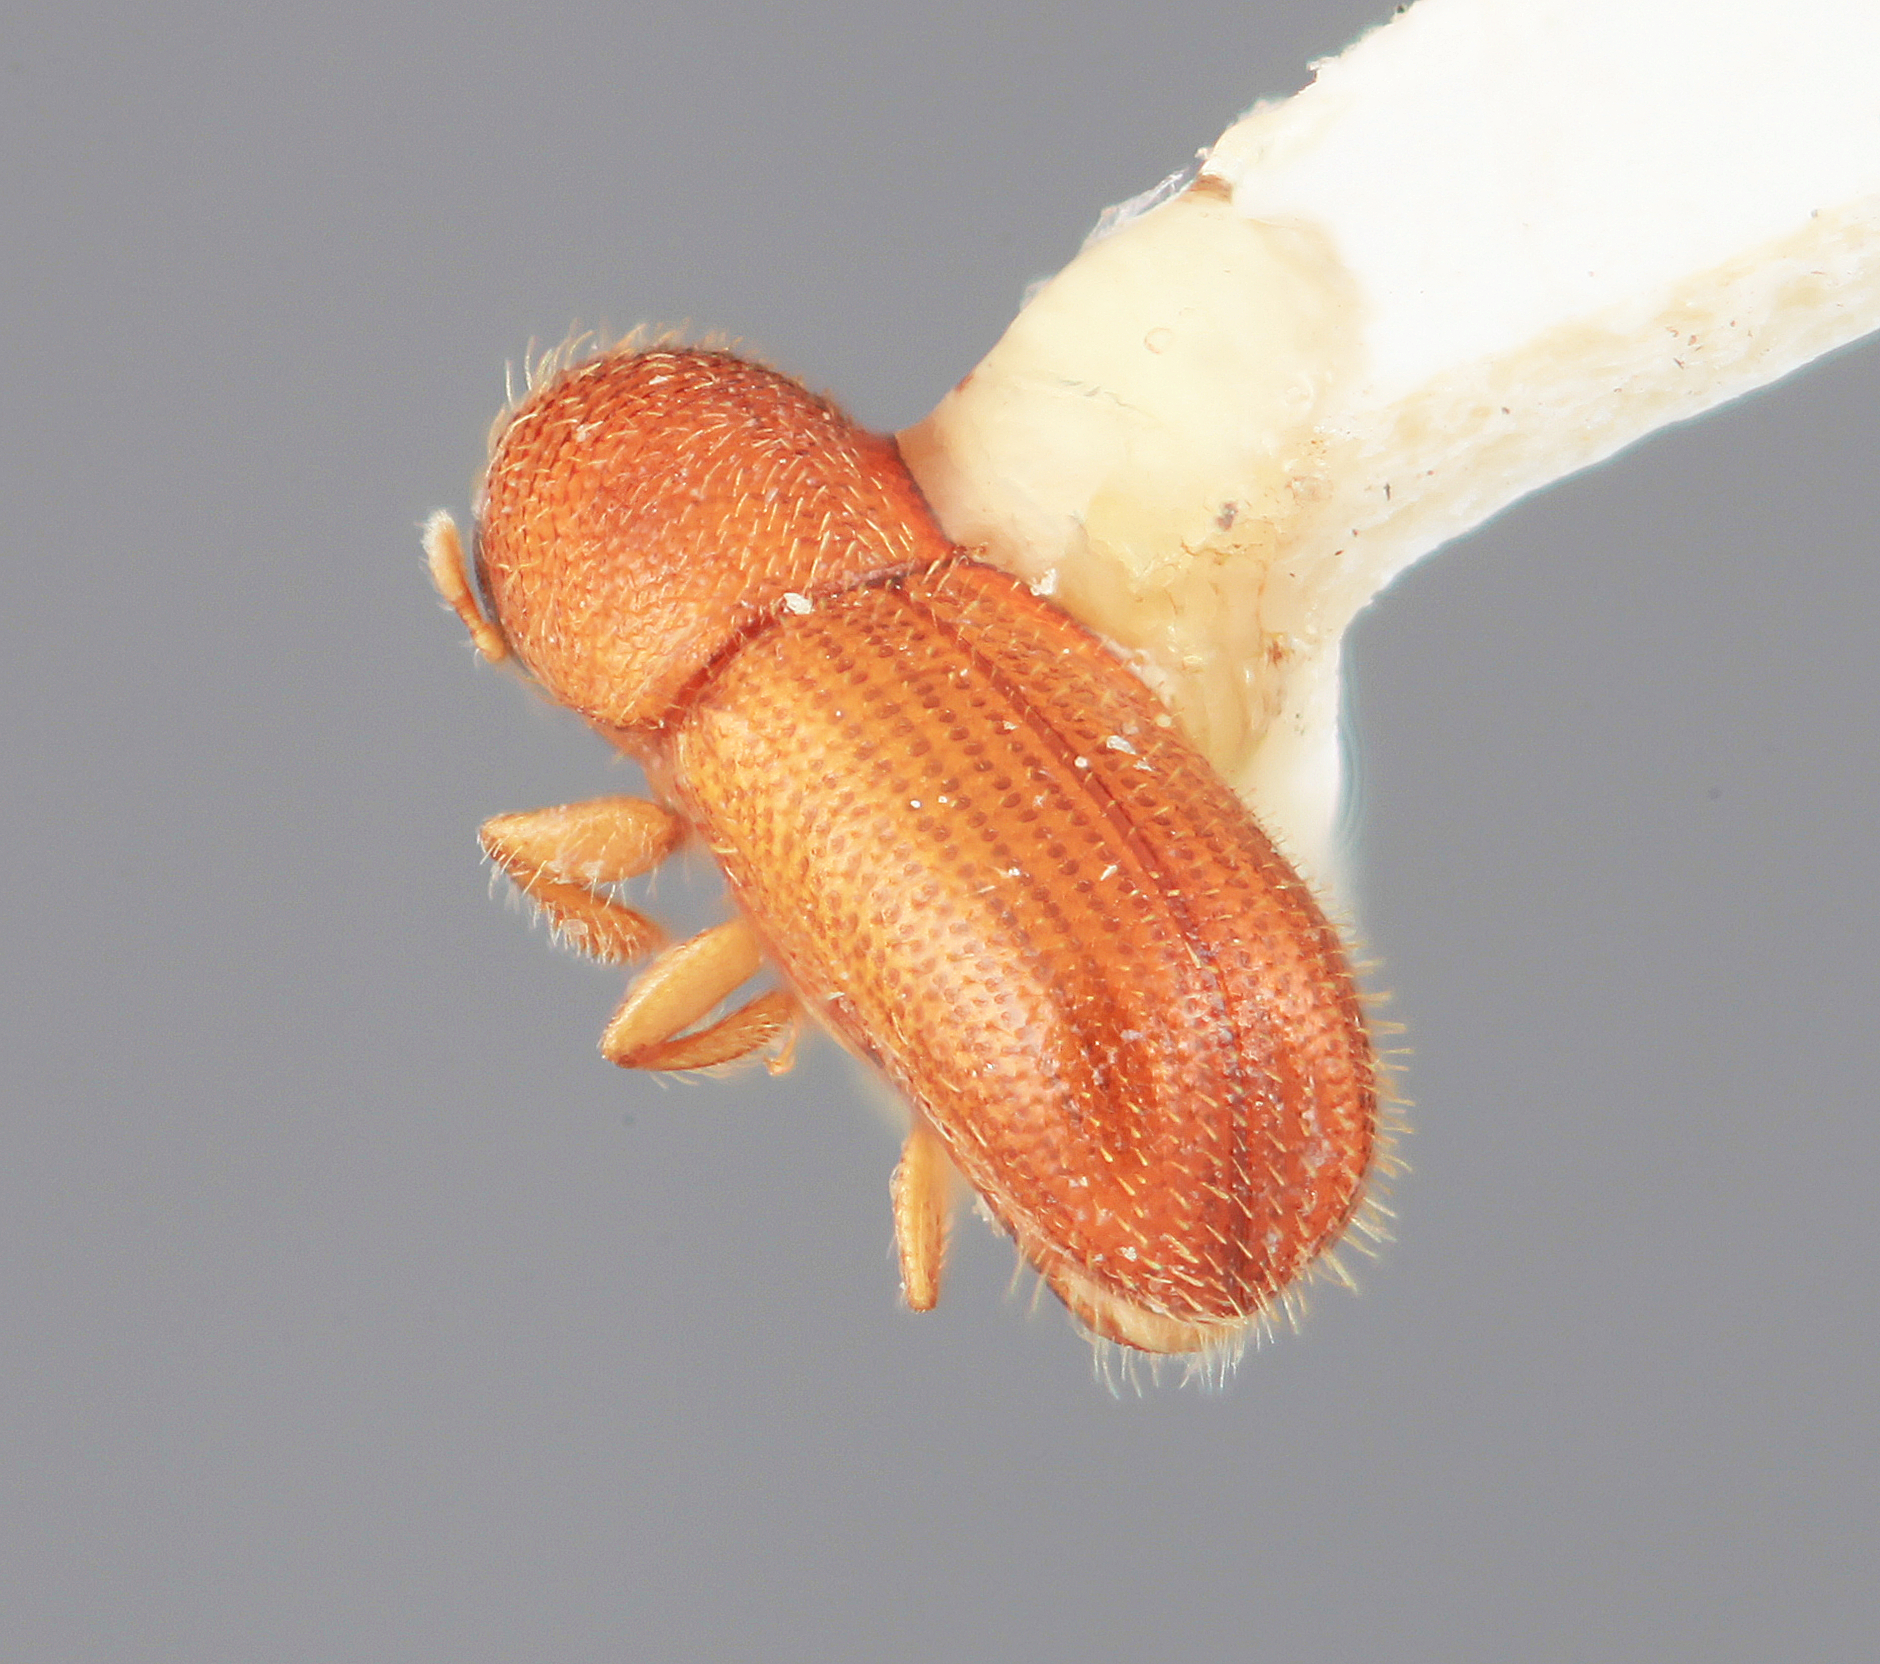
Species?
Dendrocranulus vicinus
